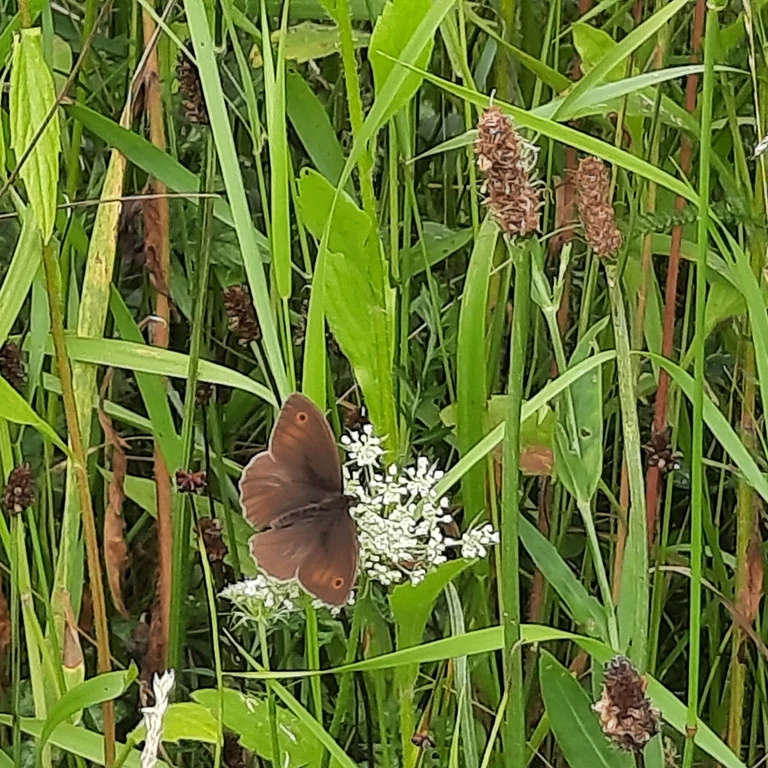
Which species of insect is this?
Maniola jurtina
